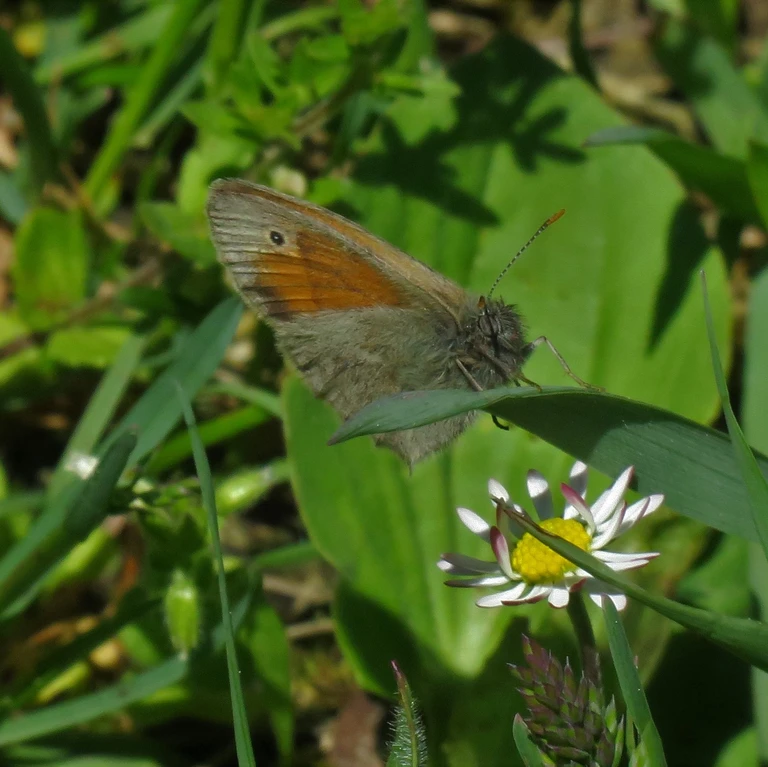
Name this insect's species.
Coenonympha pamphilus
